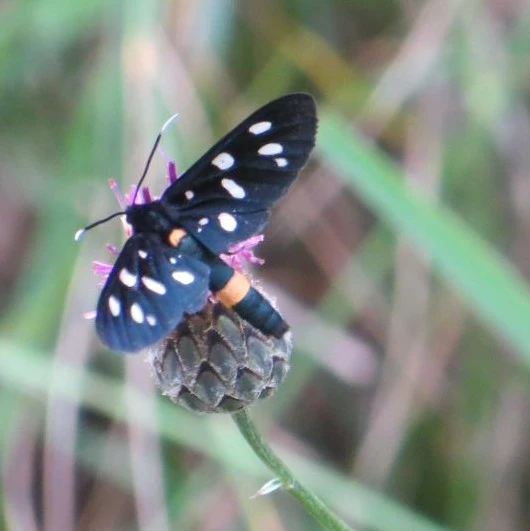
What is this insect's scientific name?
Amata phegea
